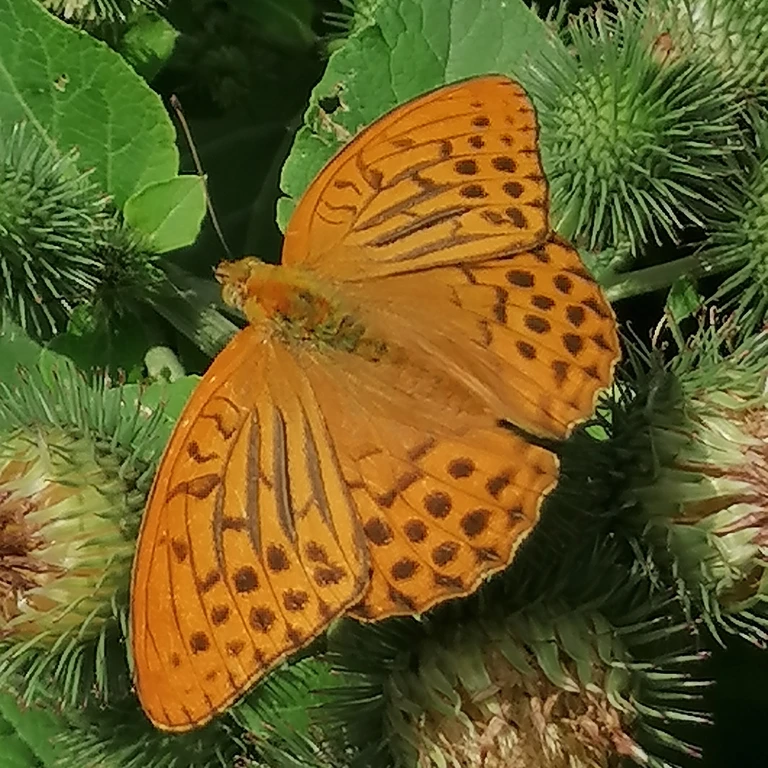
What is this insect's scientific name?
Argynnis paphia
